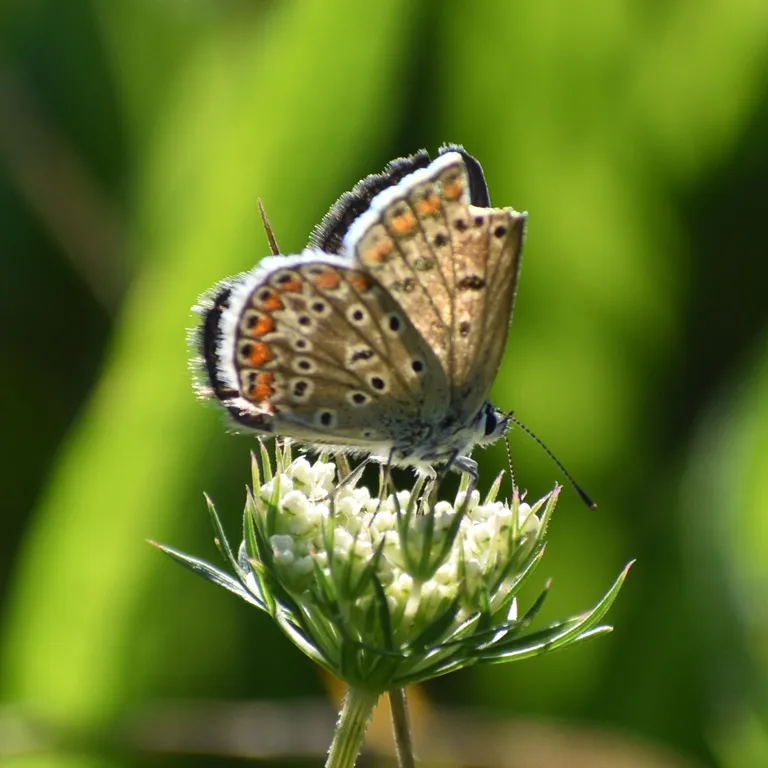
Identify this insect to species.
Polyommatus icarus
